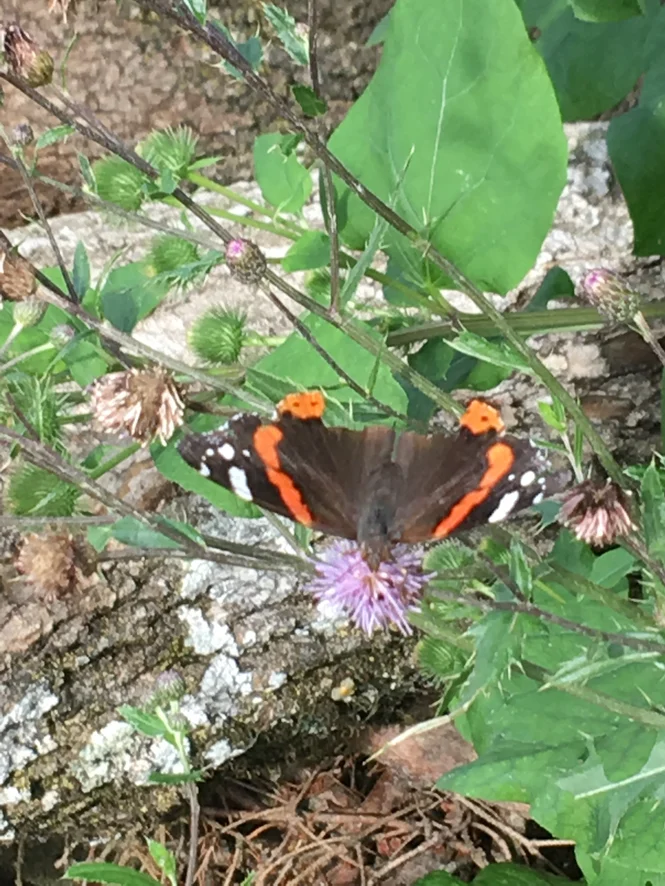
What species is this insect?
Vanessa atalanta
